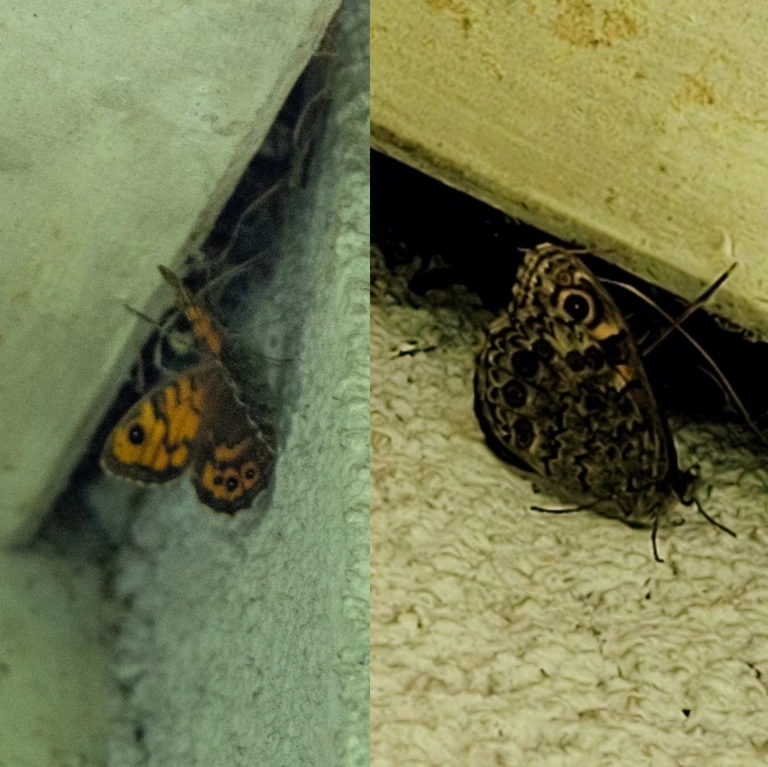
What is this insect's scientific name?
Lasiommata megera (also Pararge megera)
